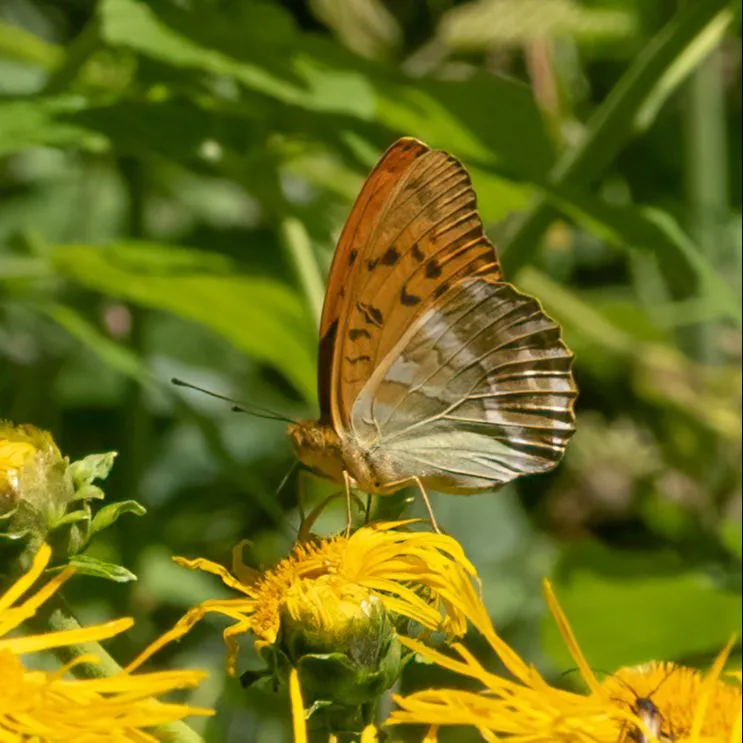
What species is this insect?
Argynnis paphia
